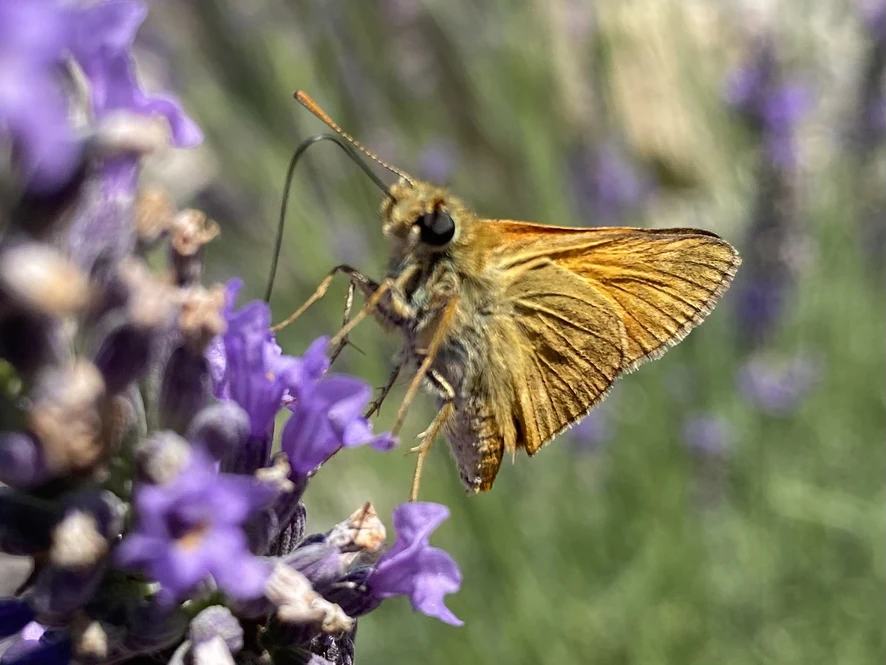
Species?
Ochlodes sylvanus (also Ochlodes venata)
